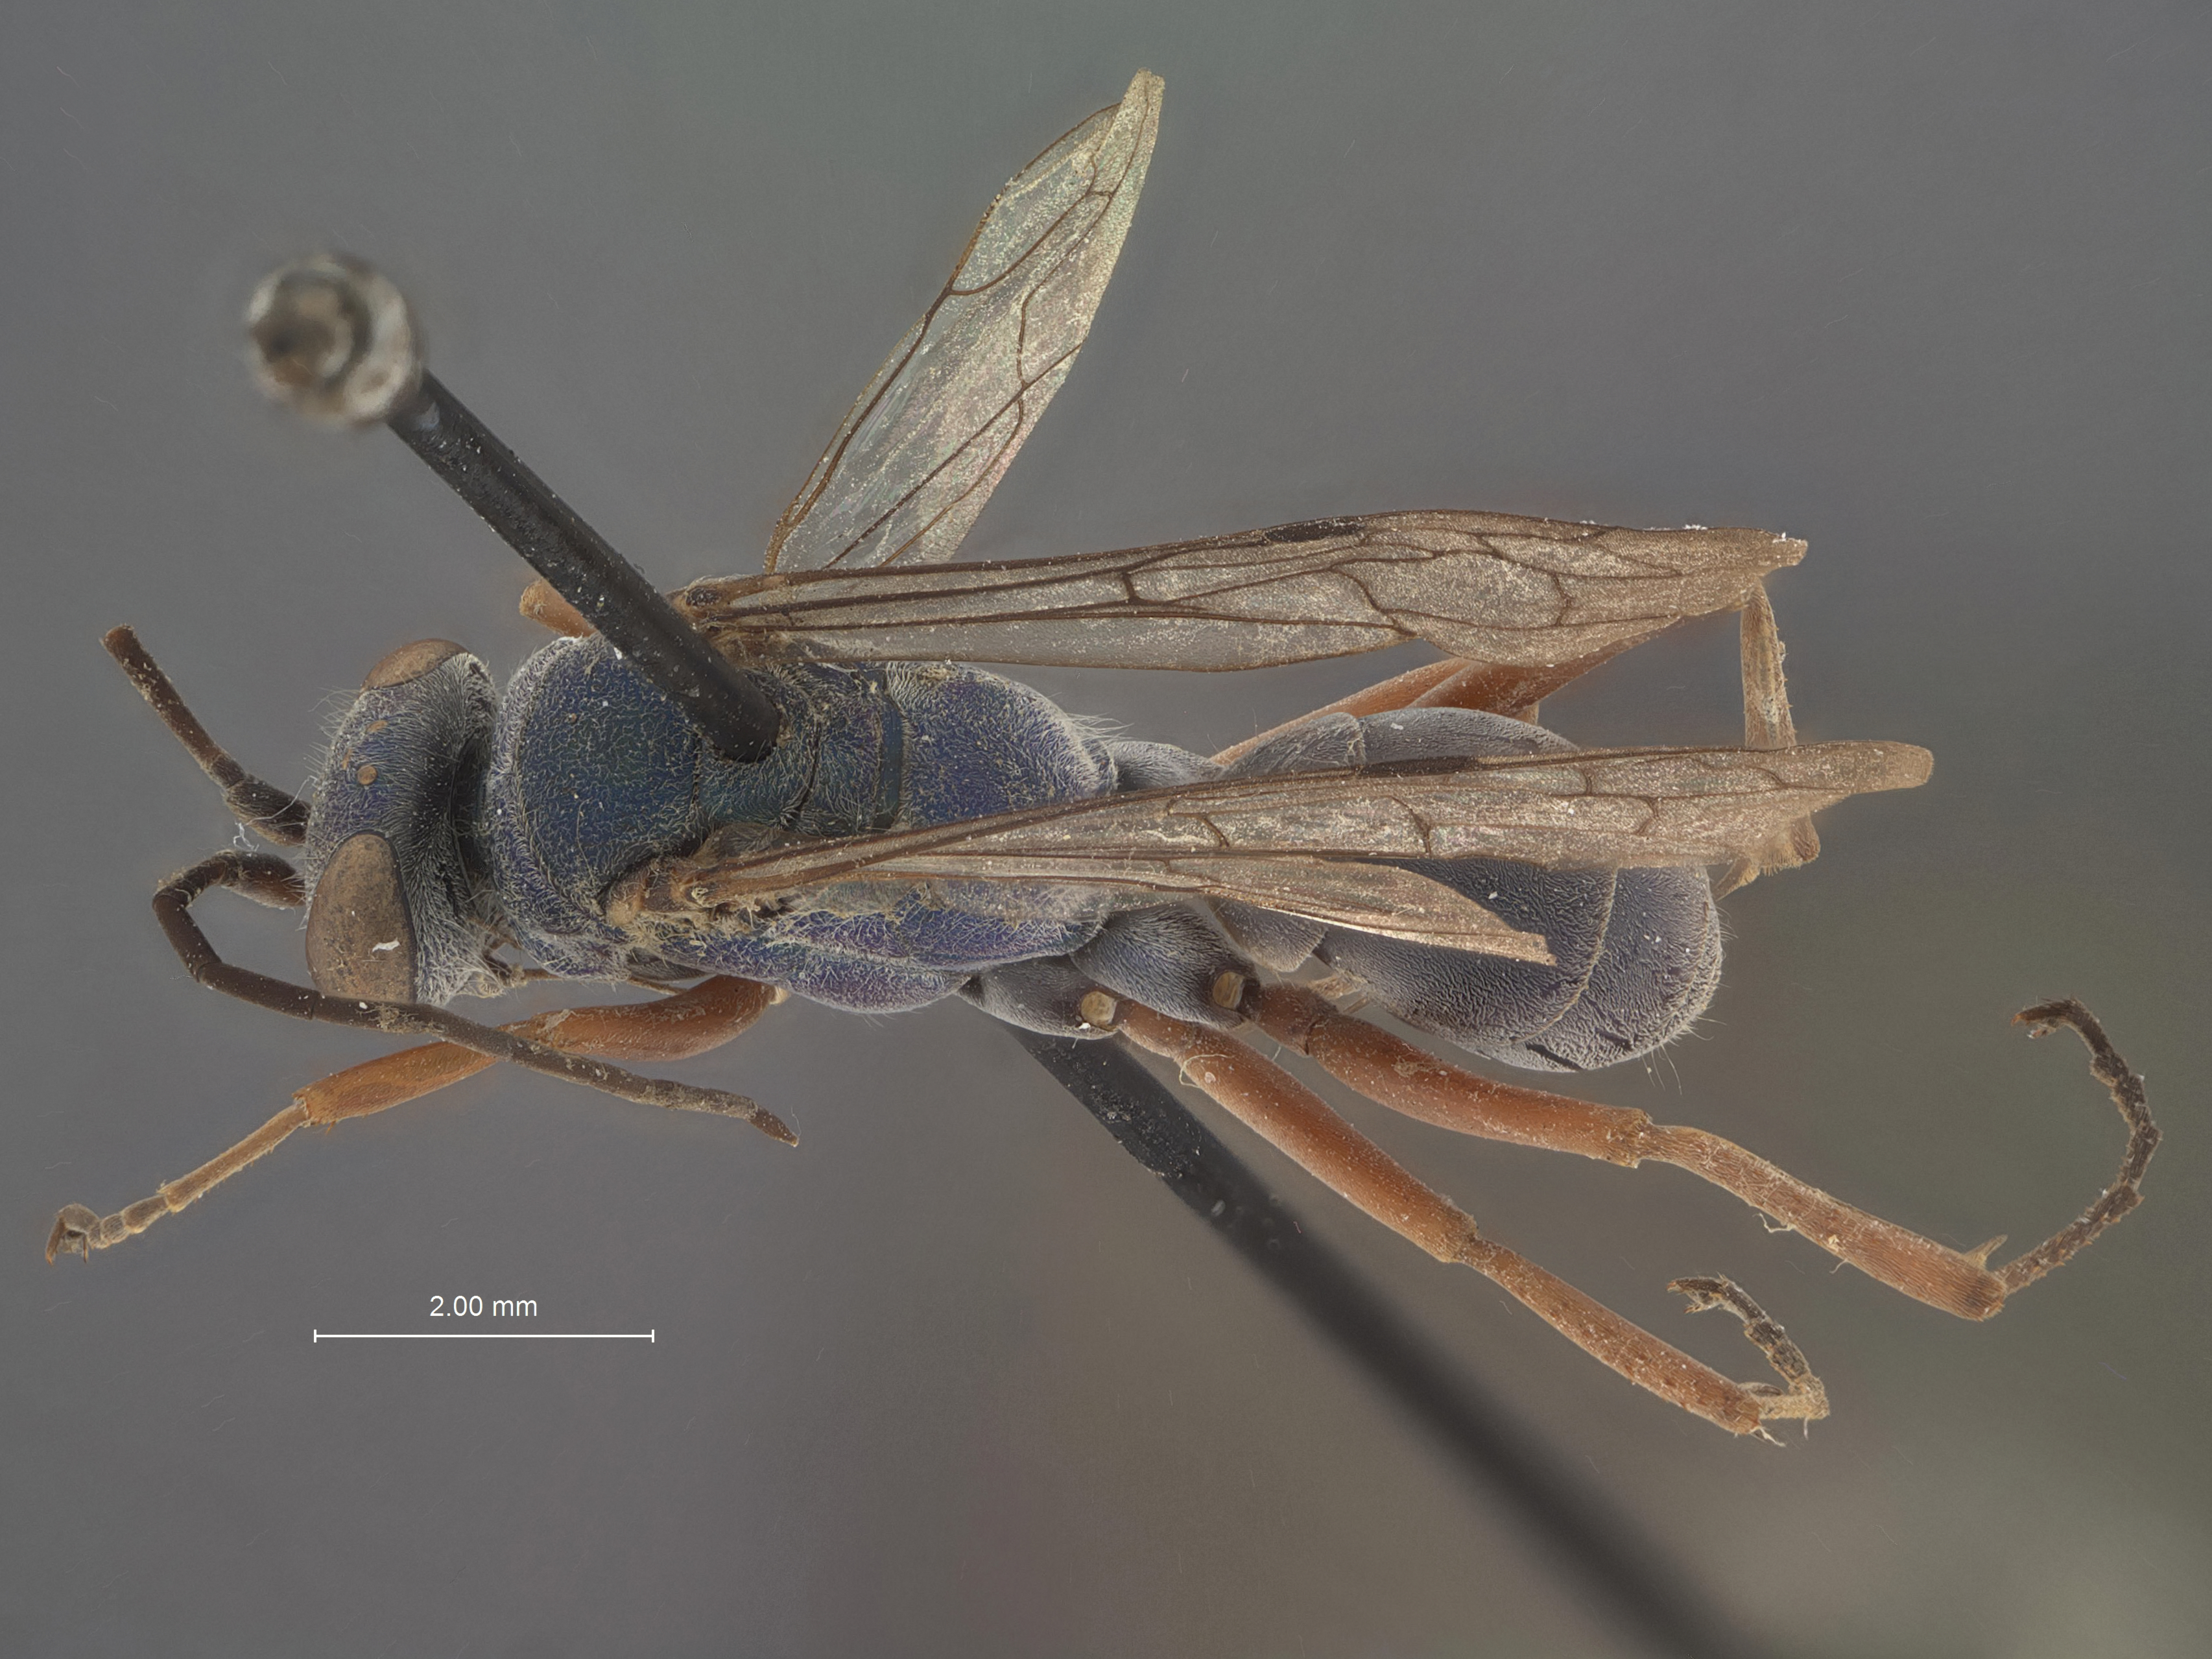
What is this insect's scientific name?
Auplopus mollis
